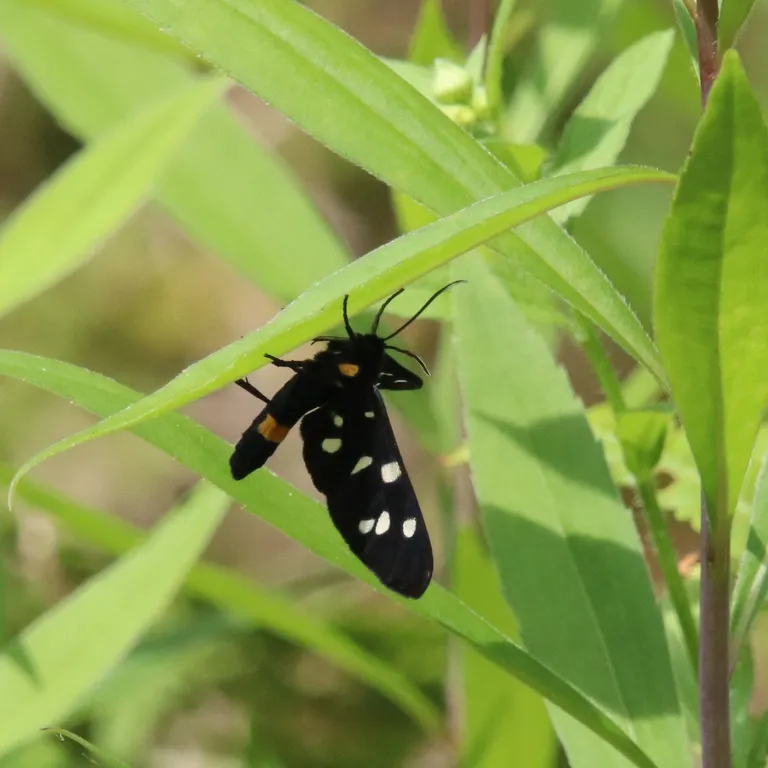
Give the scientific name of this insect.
Amata phegea
